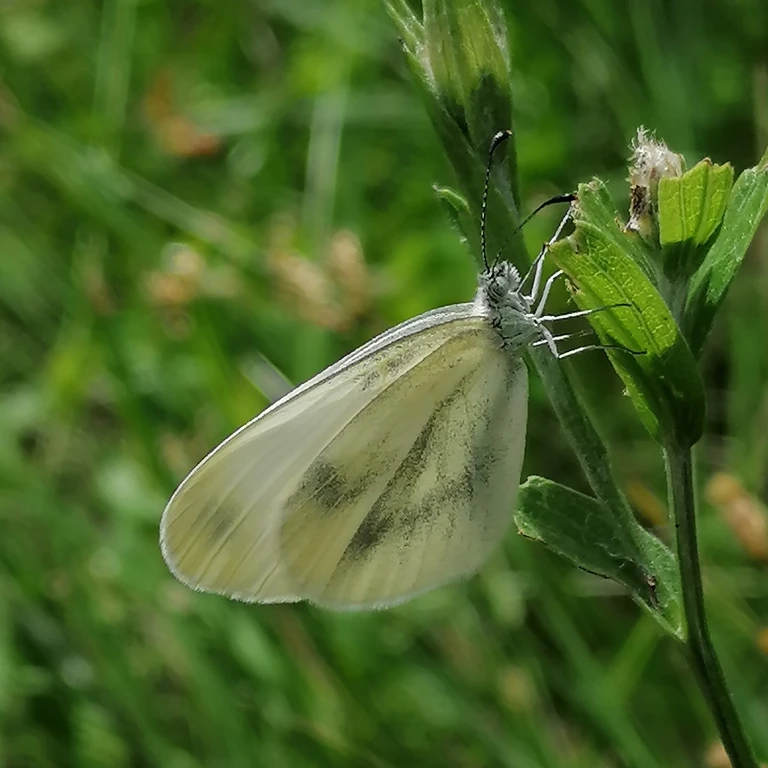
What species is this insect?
Leptidea sinapis/juvernica
